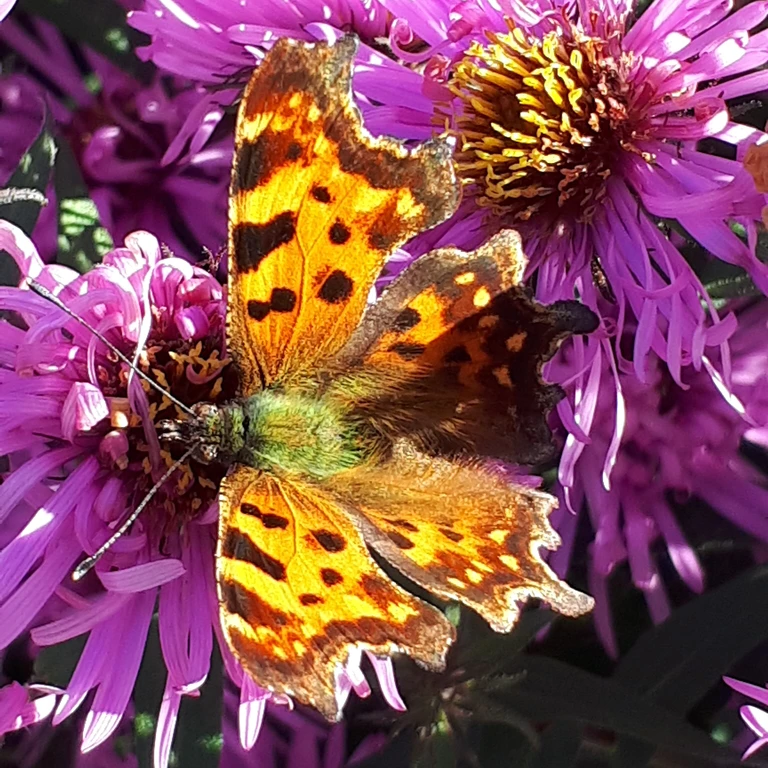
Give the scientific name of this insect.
Polygonia c-album
